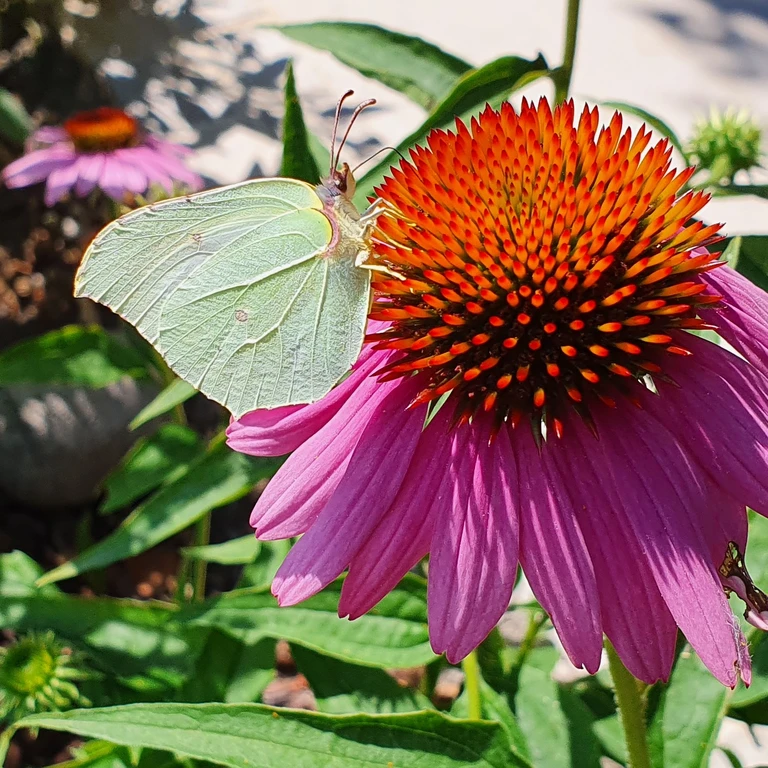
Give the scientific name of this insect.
Gonepteryx rhamni
